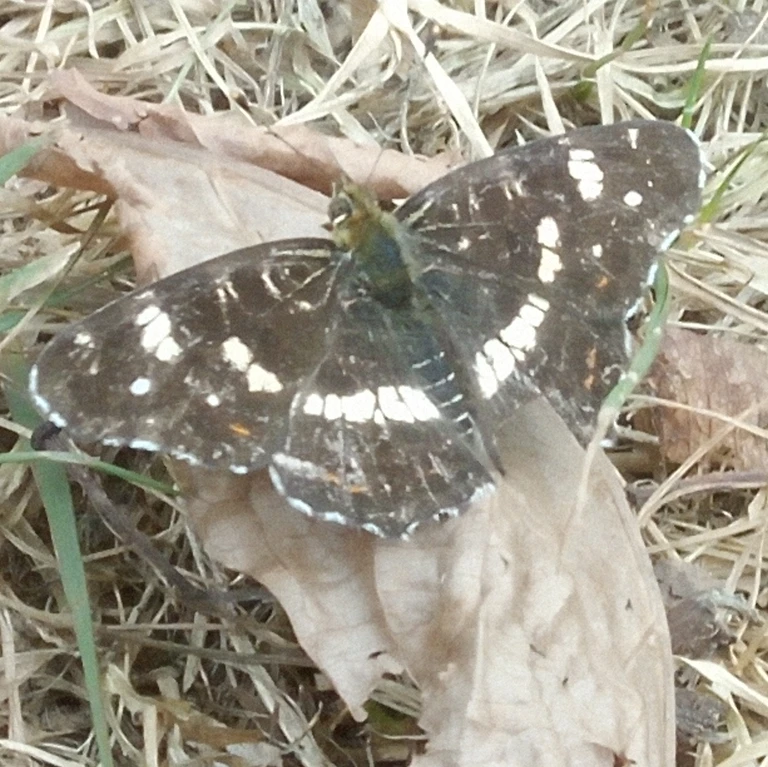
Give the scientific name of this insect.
Araschnia levana
